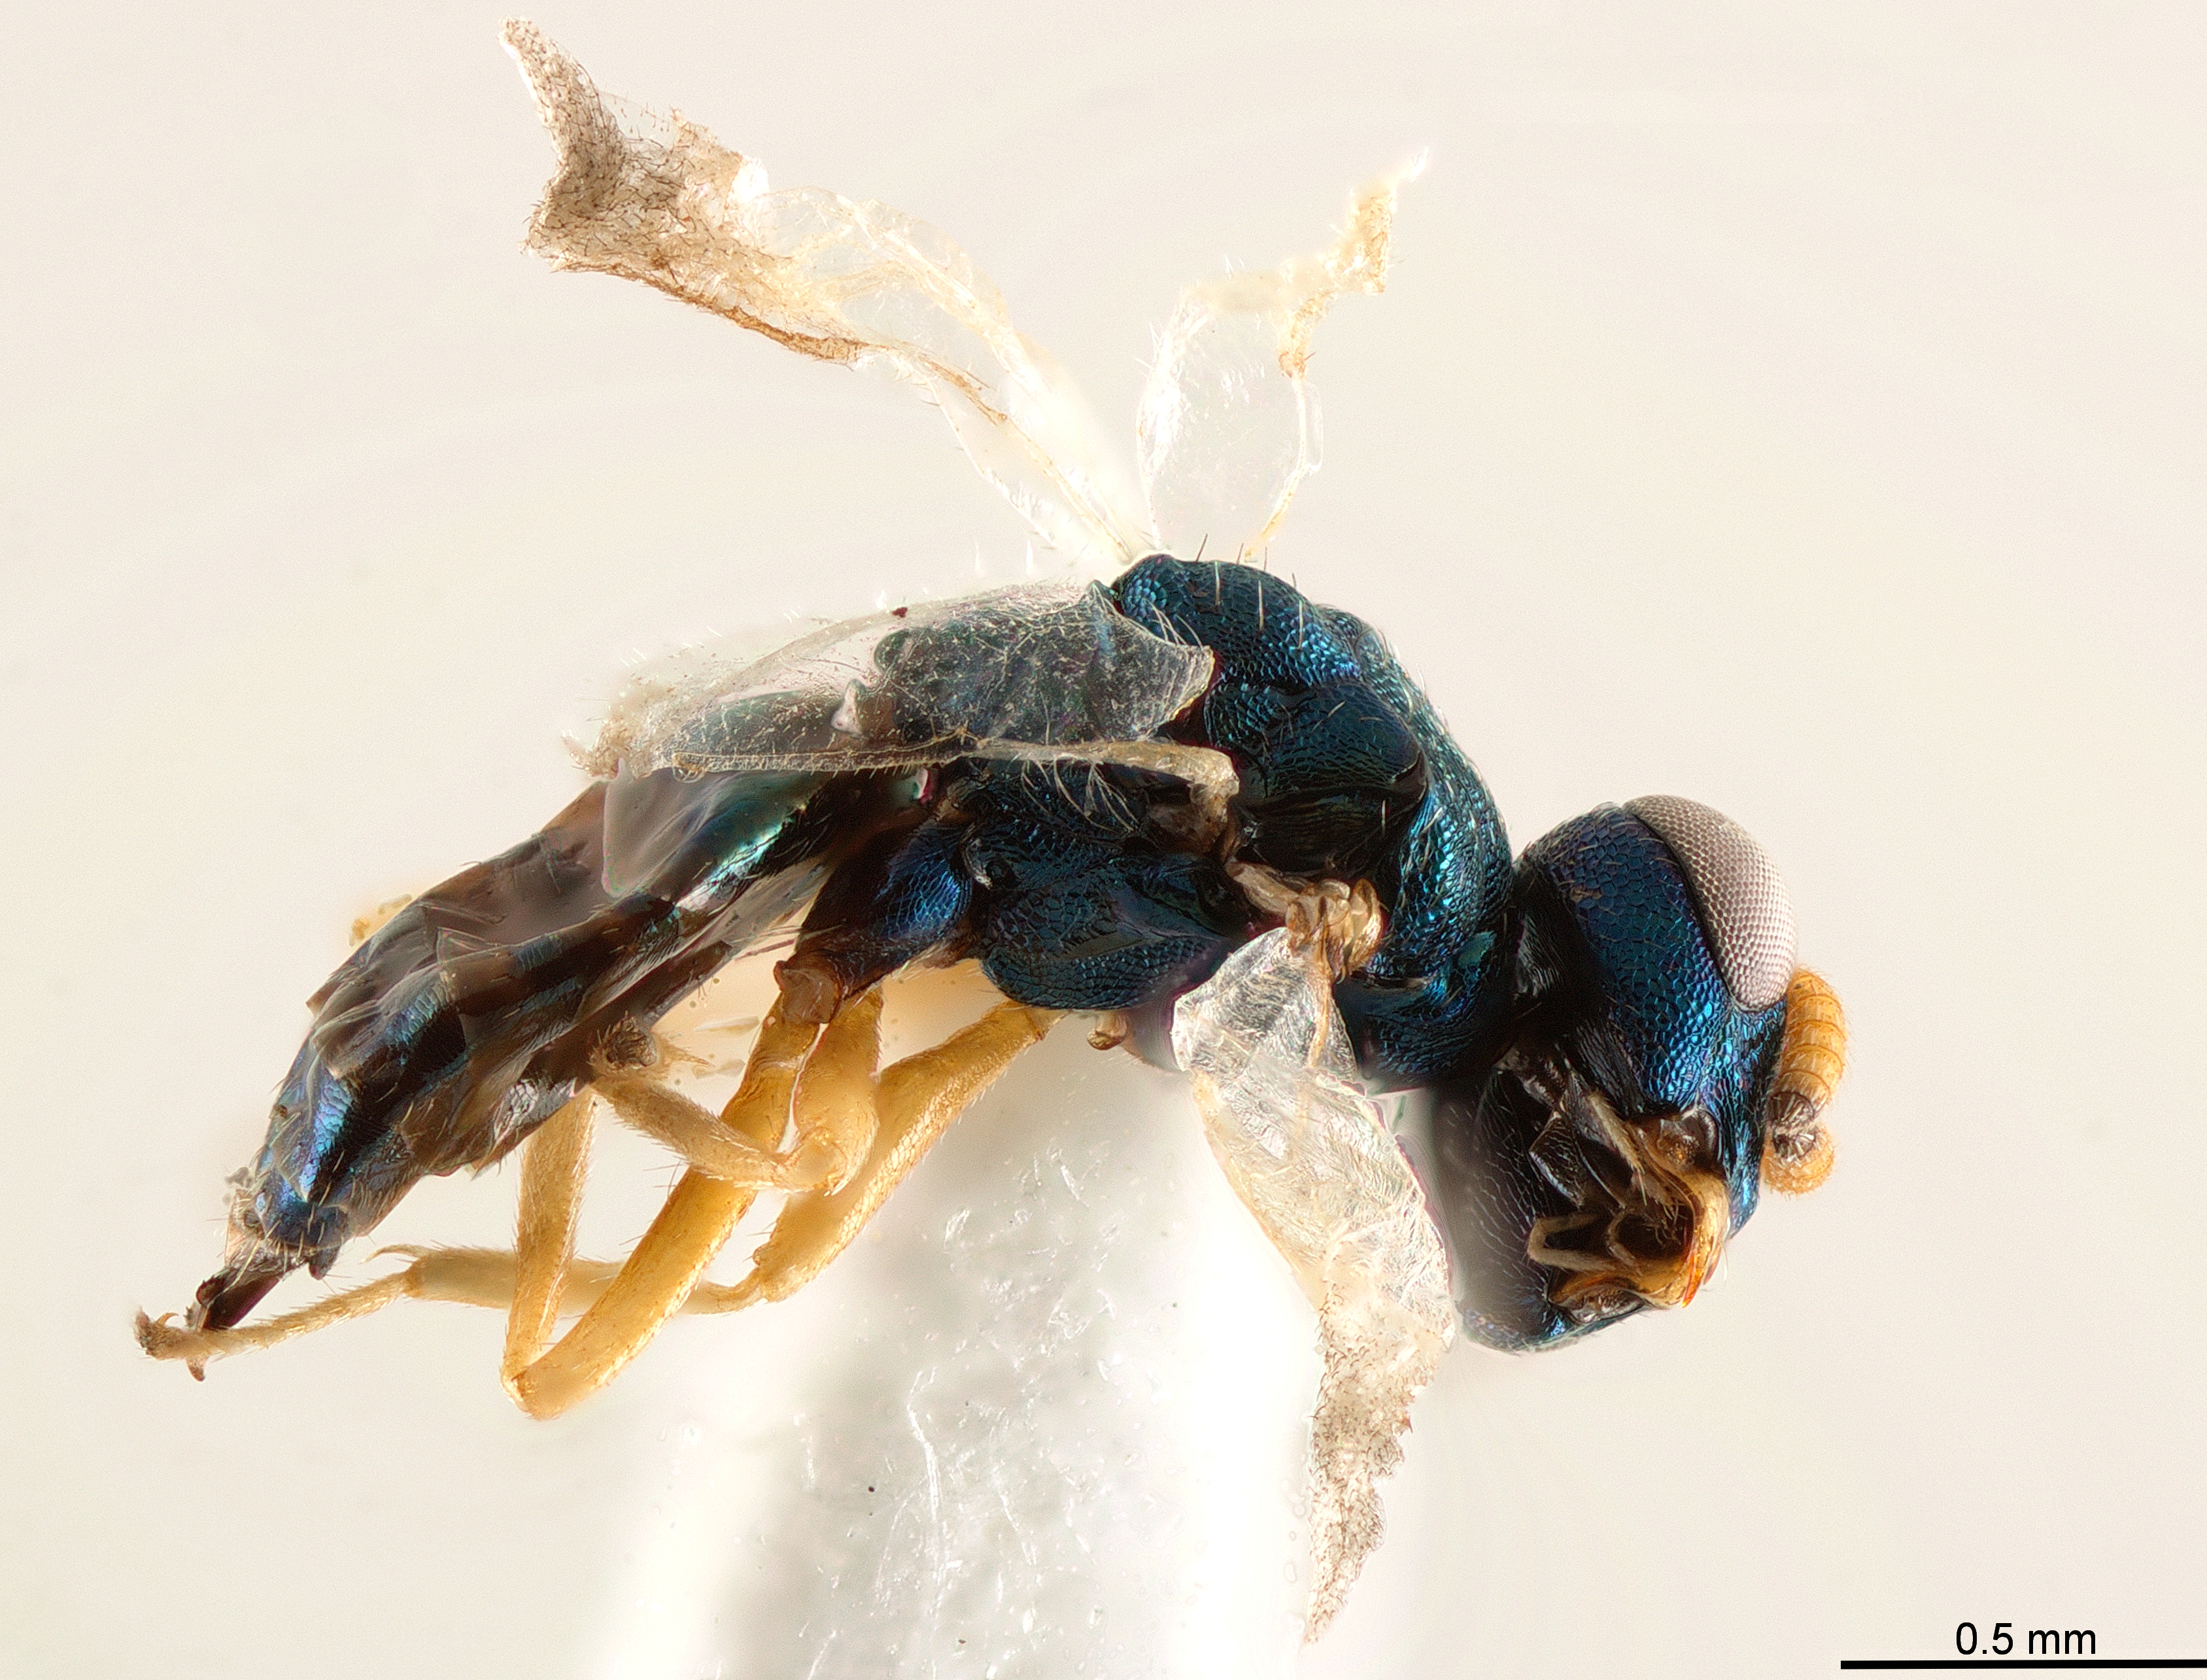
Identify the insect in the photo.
Schizonotus sieboldi
